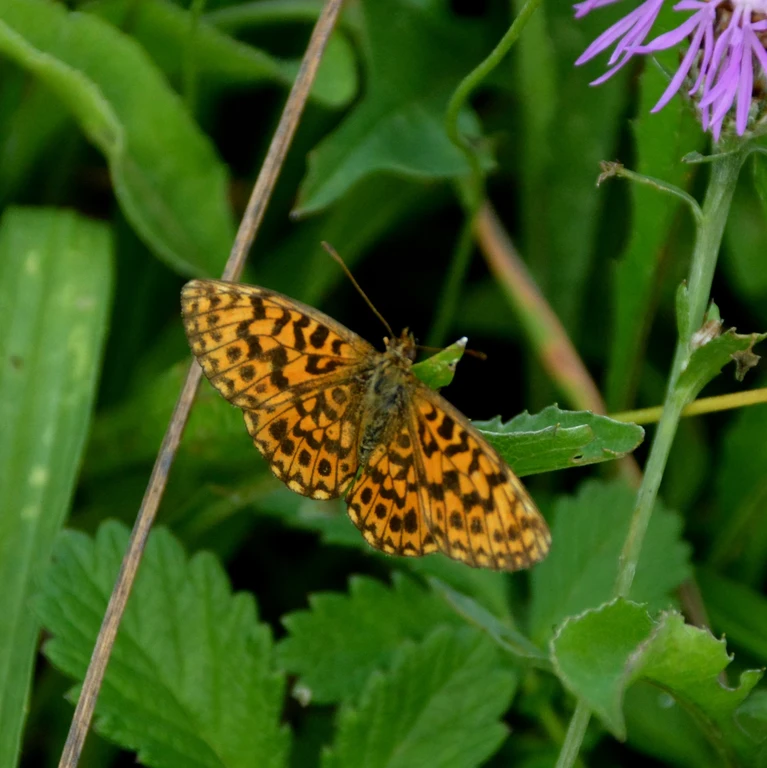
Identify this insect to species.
Boloria dia
